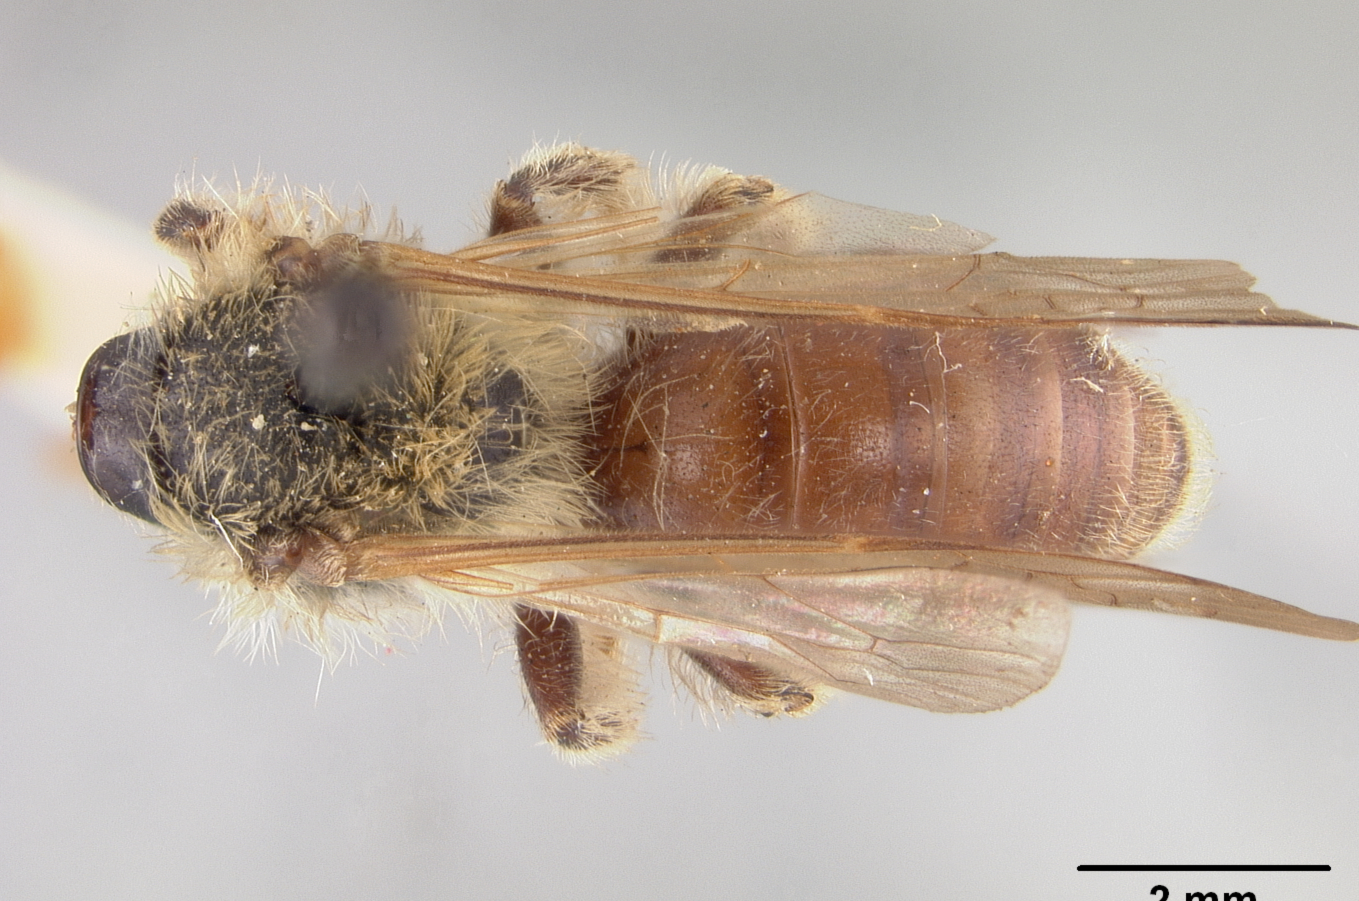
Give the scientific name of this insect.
Andrena brunniventris
